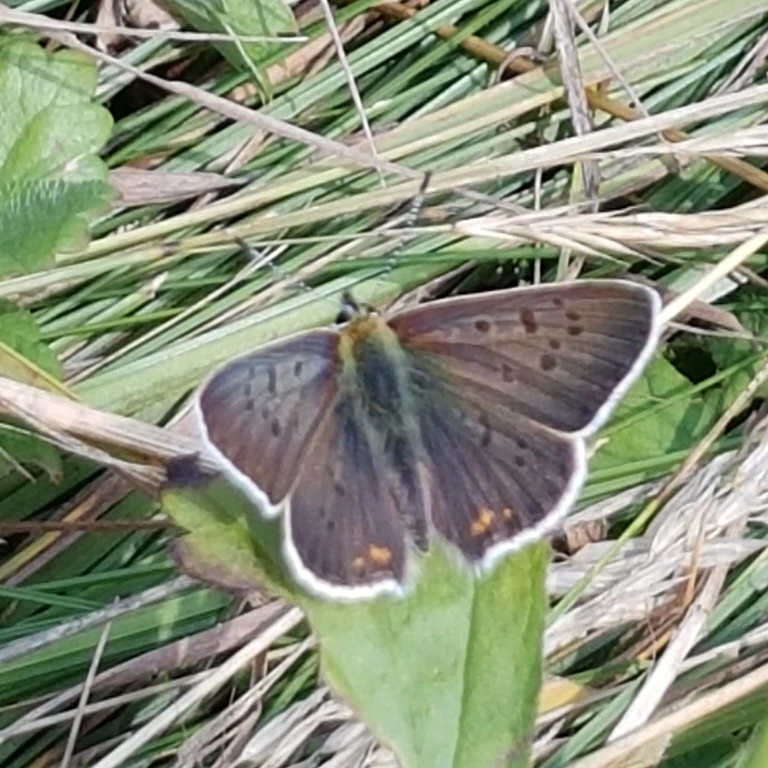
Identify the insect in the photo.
Lycaena tityrus (also Loweia tityrus)
